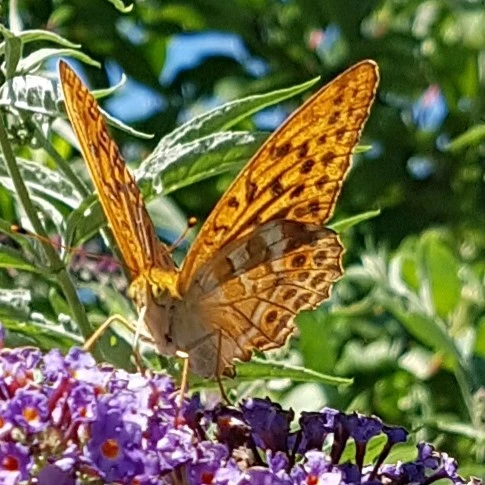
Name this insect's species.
Argynnis paphia
